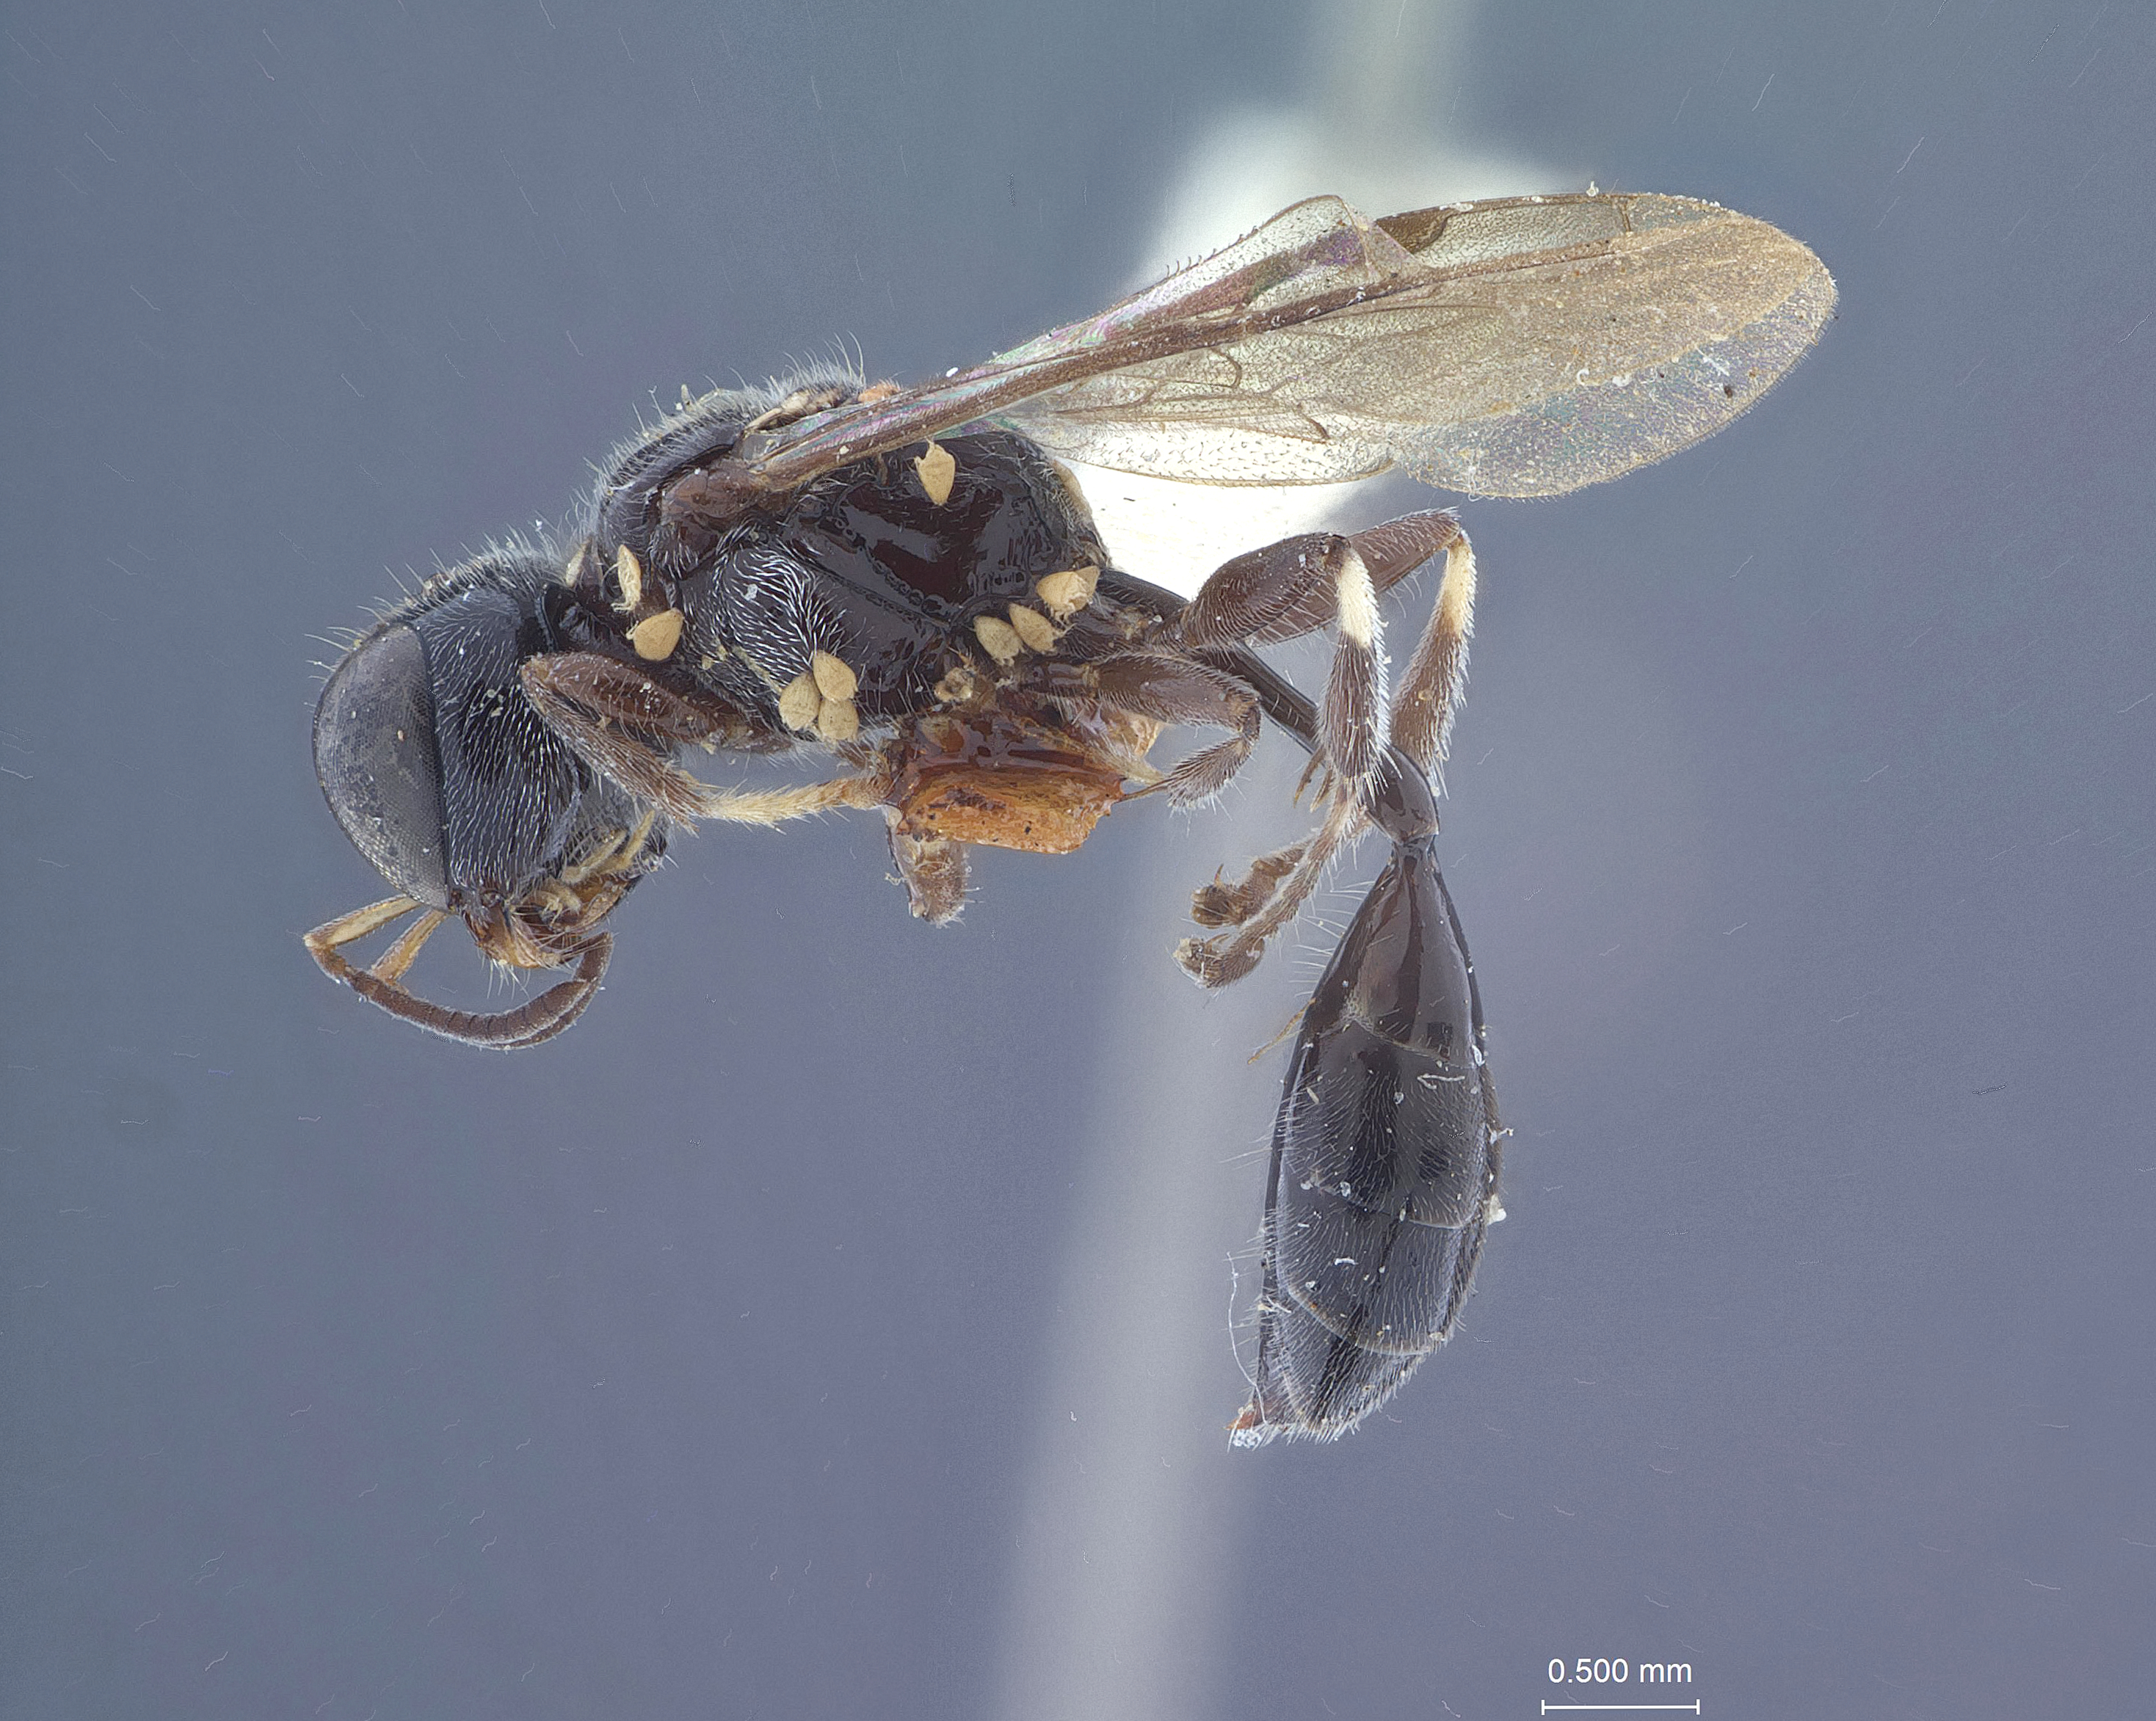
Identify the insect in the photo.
Eupiloides albocollaris
